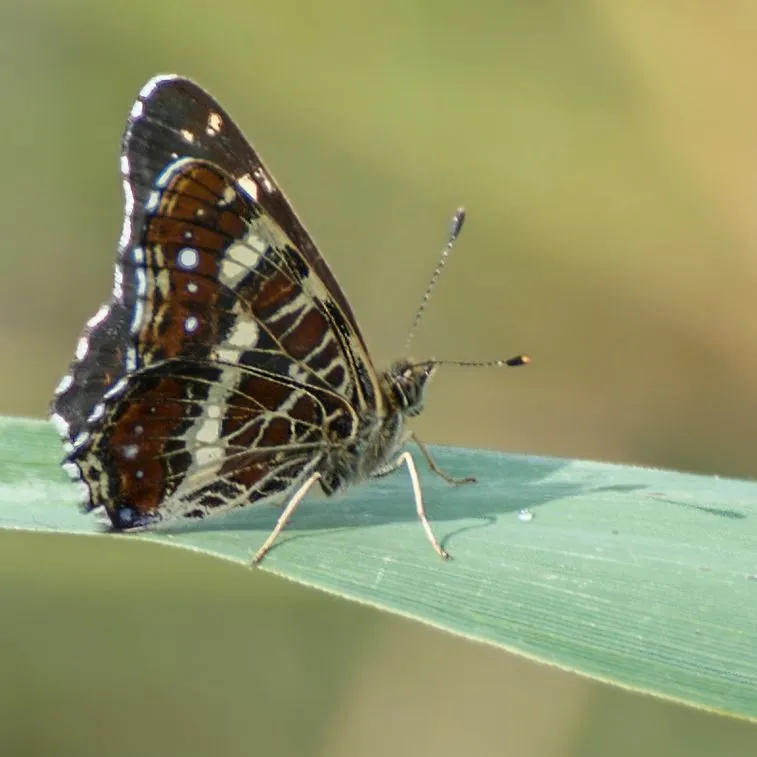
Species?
Araschnia levana
